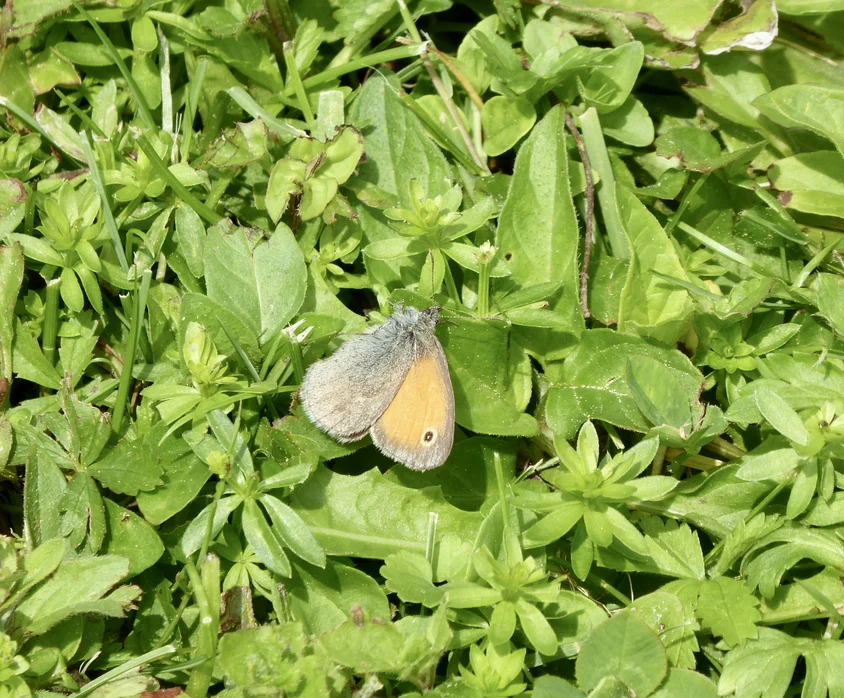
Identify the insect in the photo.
Coenonympha pamphilus
